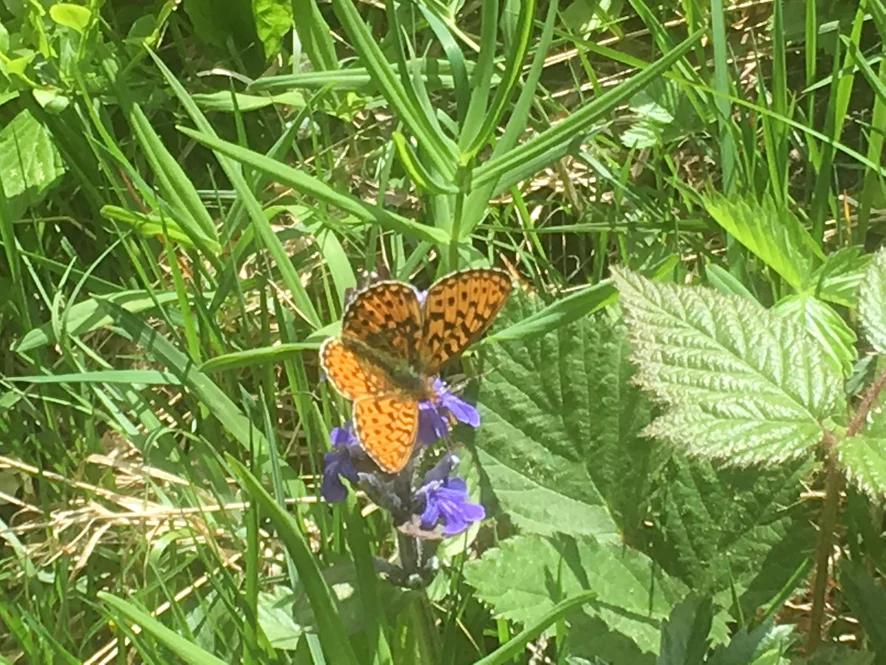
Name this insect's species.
Boloria euphrosyne (also Clossiana euphrosyne)
